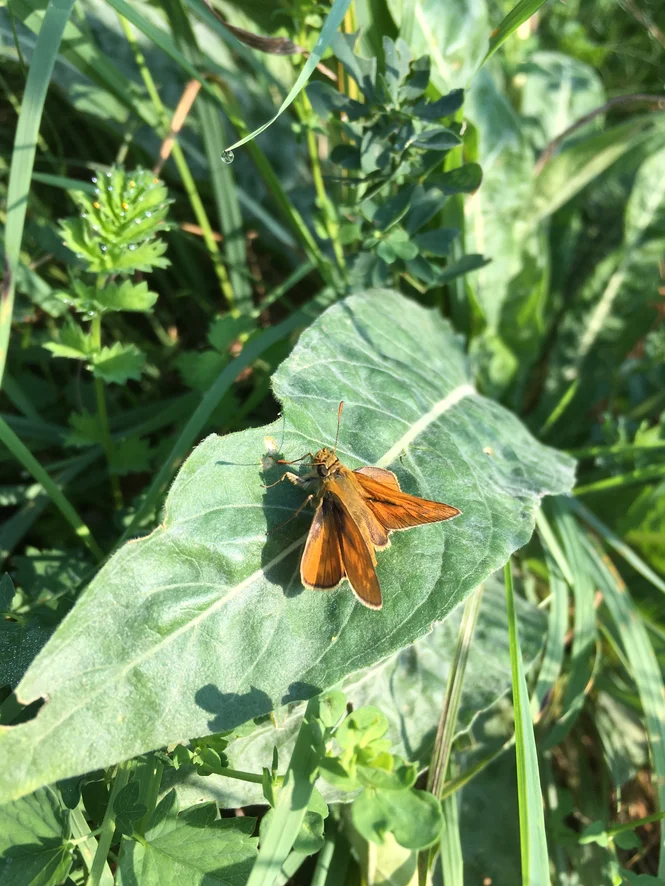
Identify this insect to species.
Ochlodes sylvanus (also Ochlodes venata)
